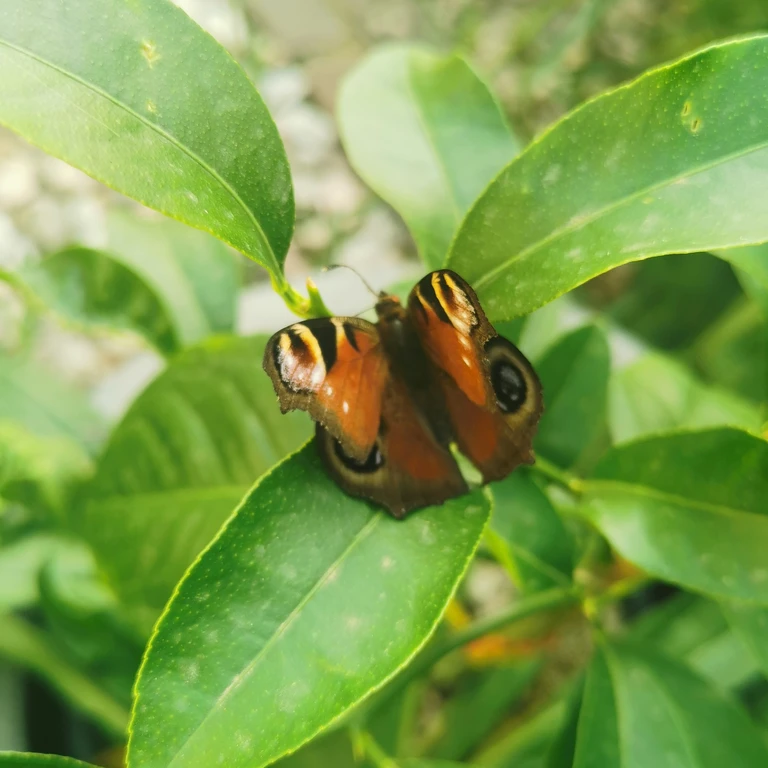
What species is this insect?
Aglais io
